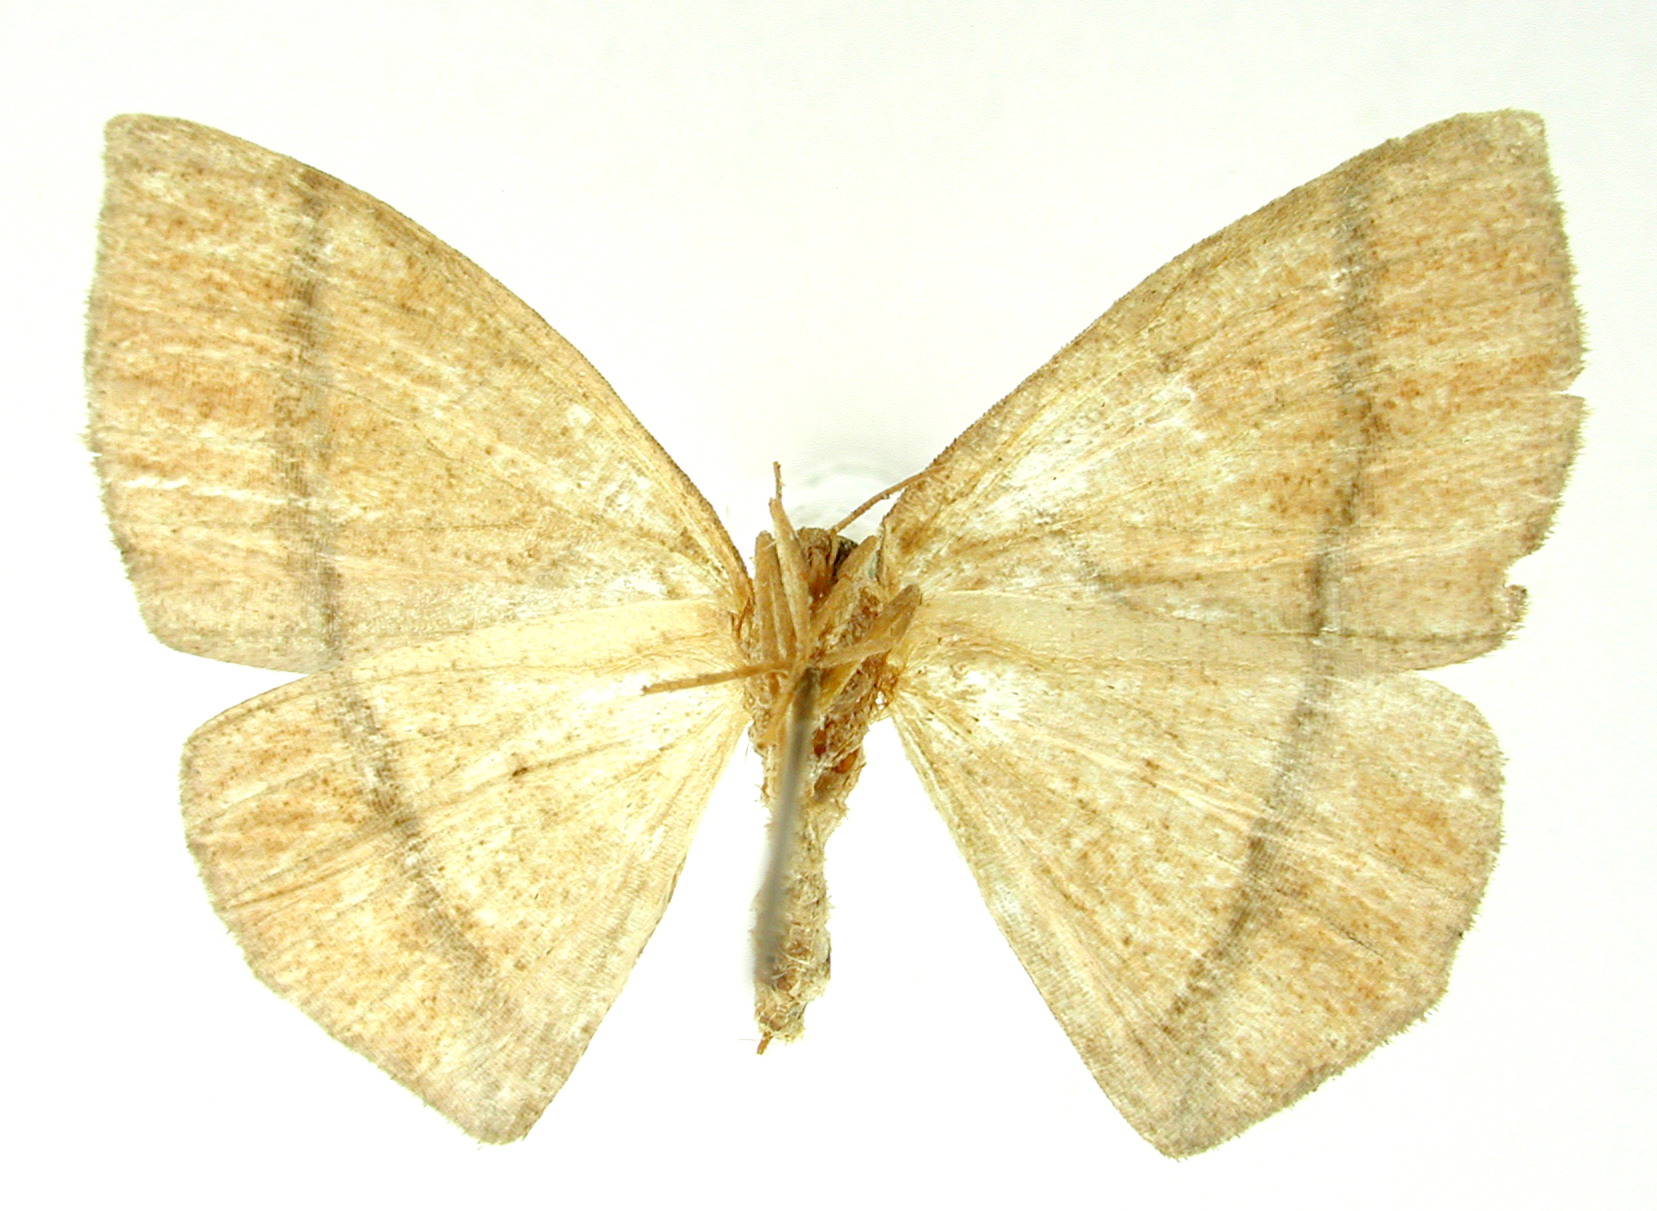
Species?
Mimosema fulvida
